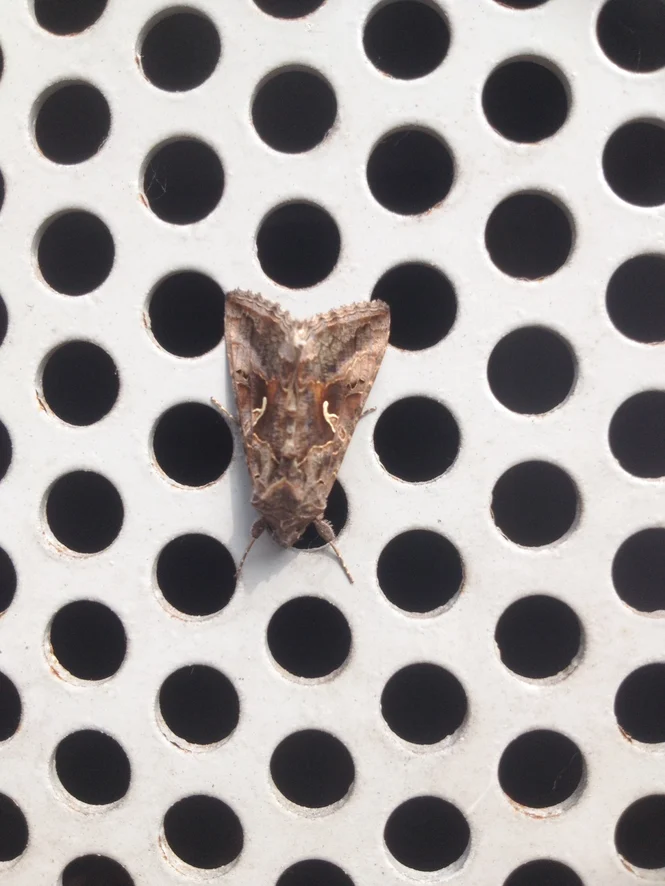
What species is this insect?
Autographa gamma
